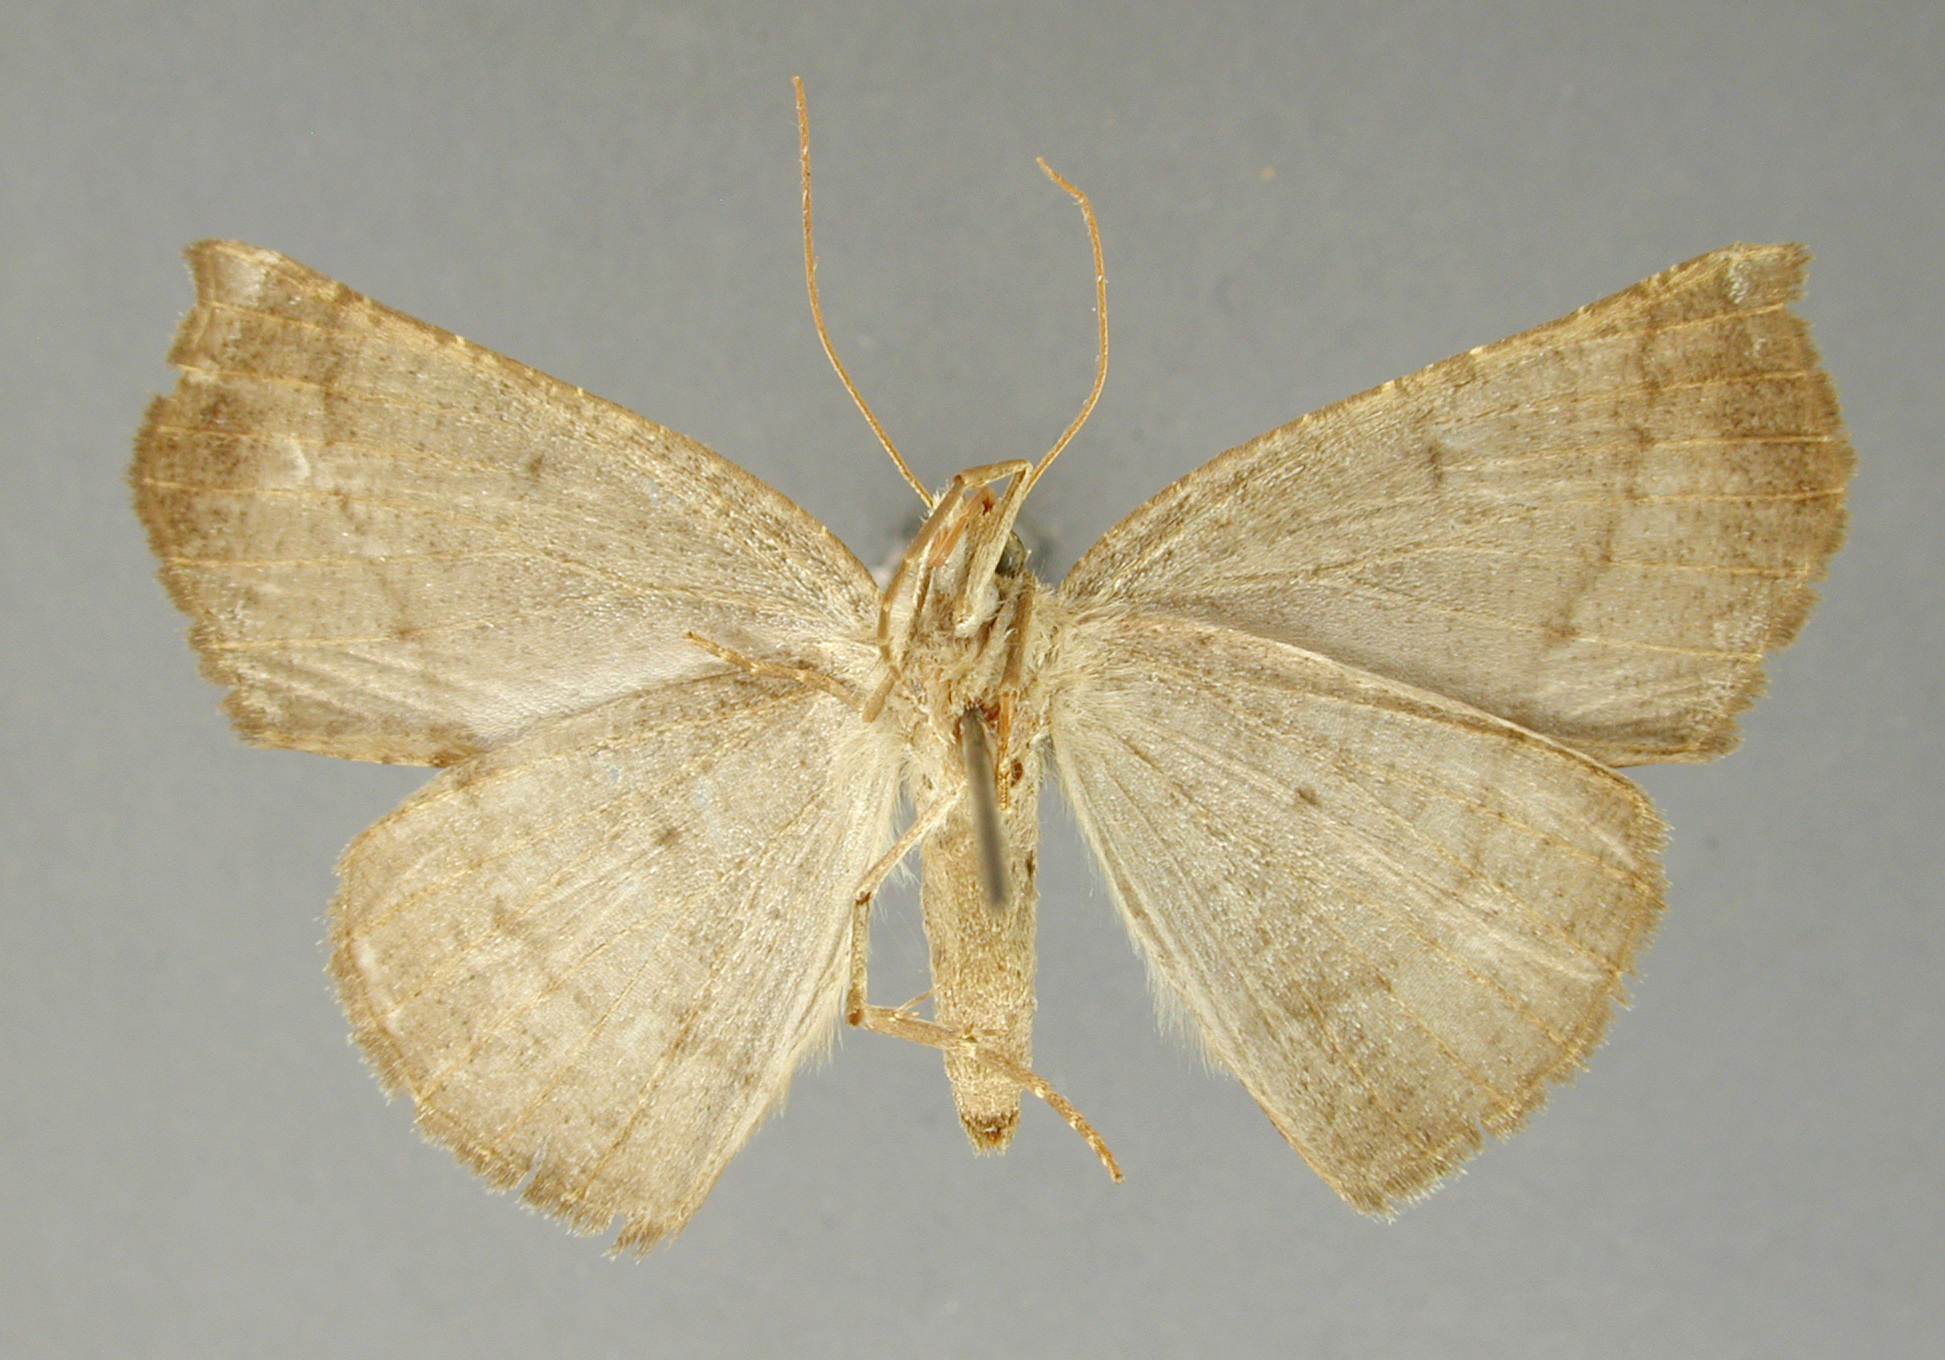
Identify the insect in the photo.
Selenia gynaecon
